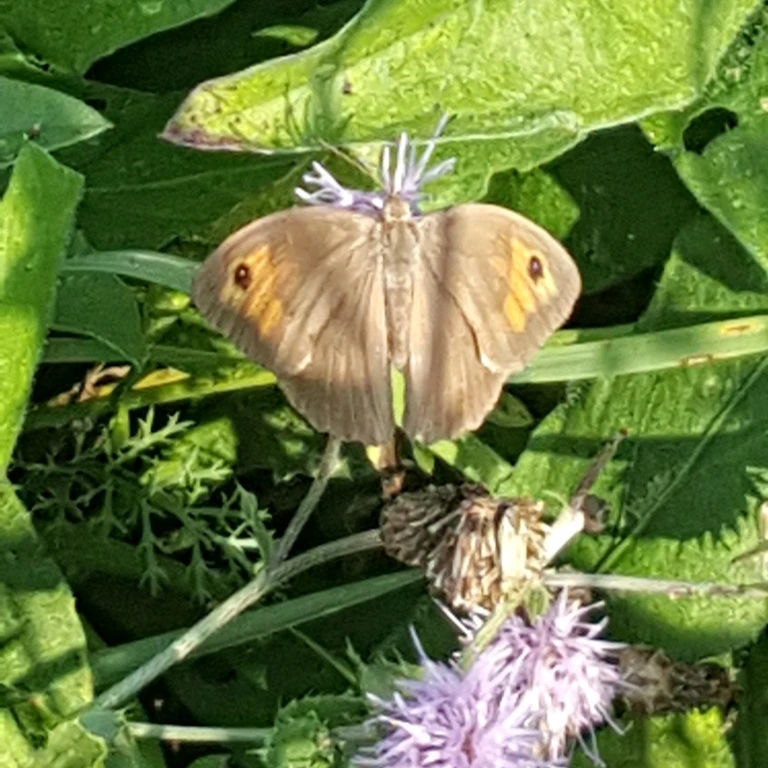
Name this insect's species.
Maniola jurtina
